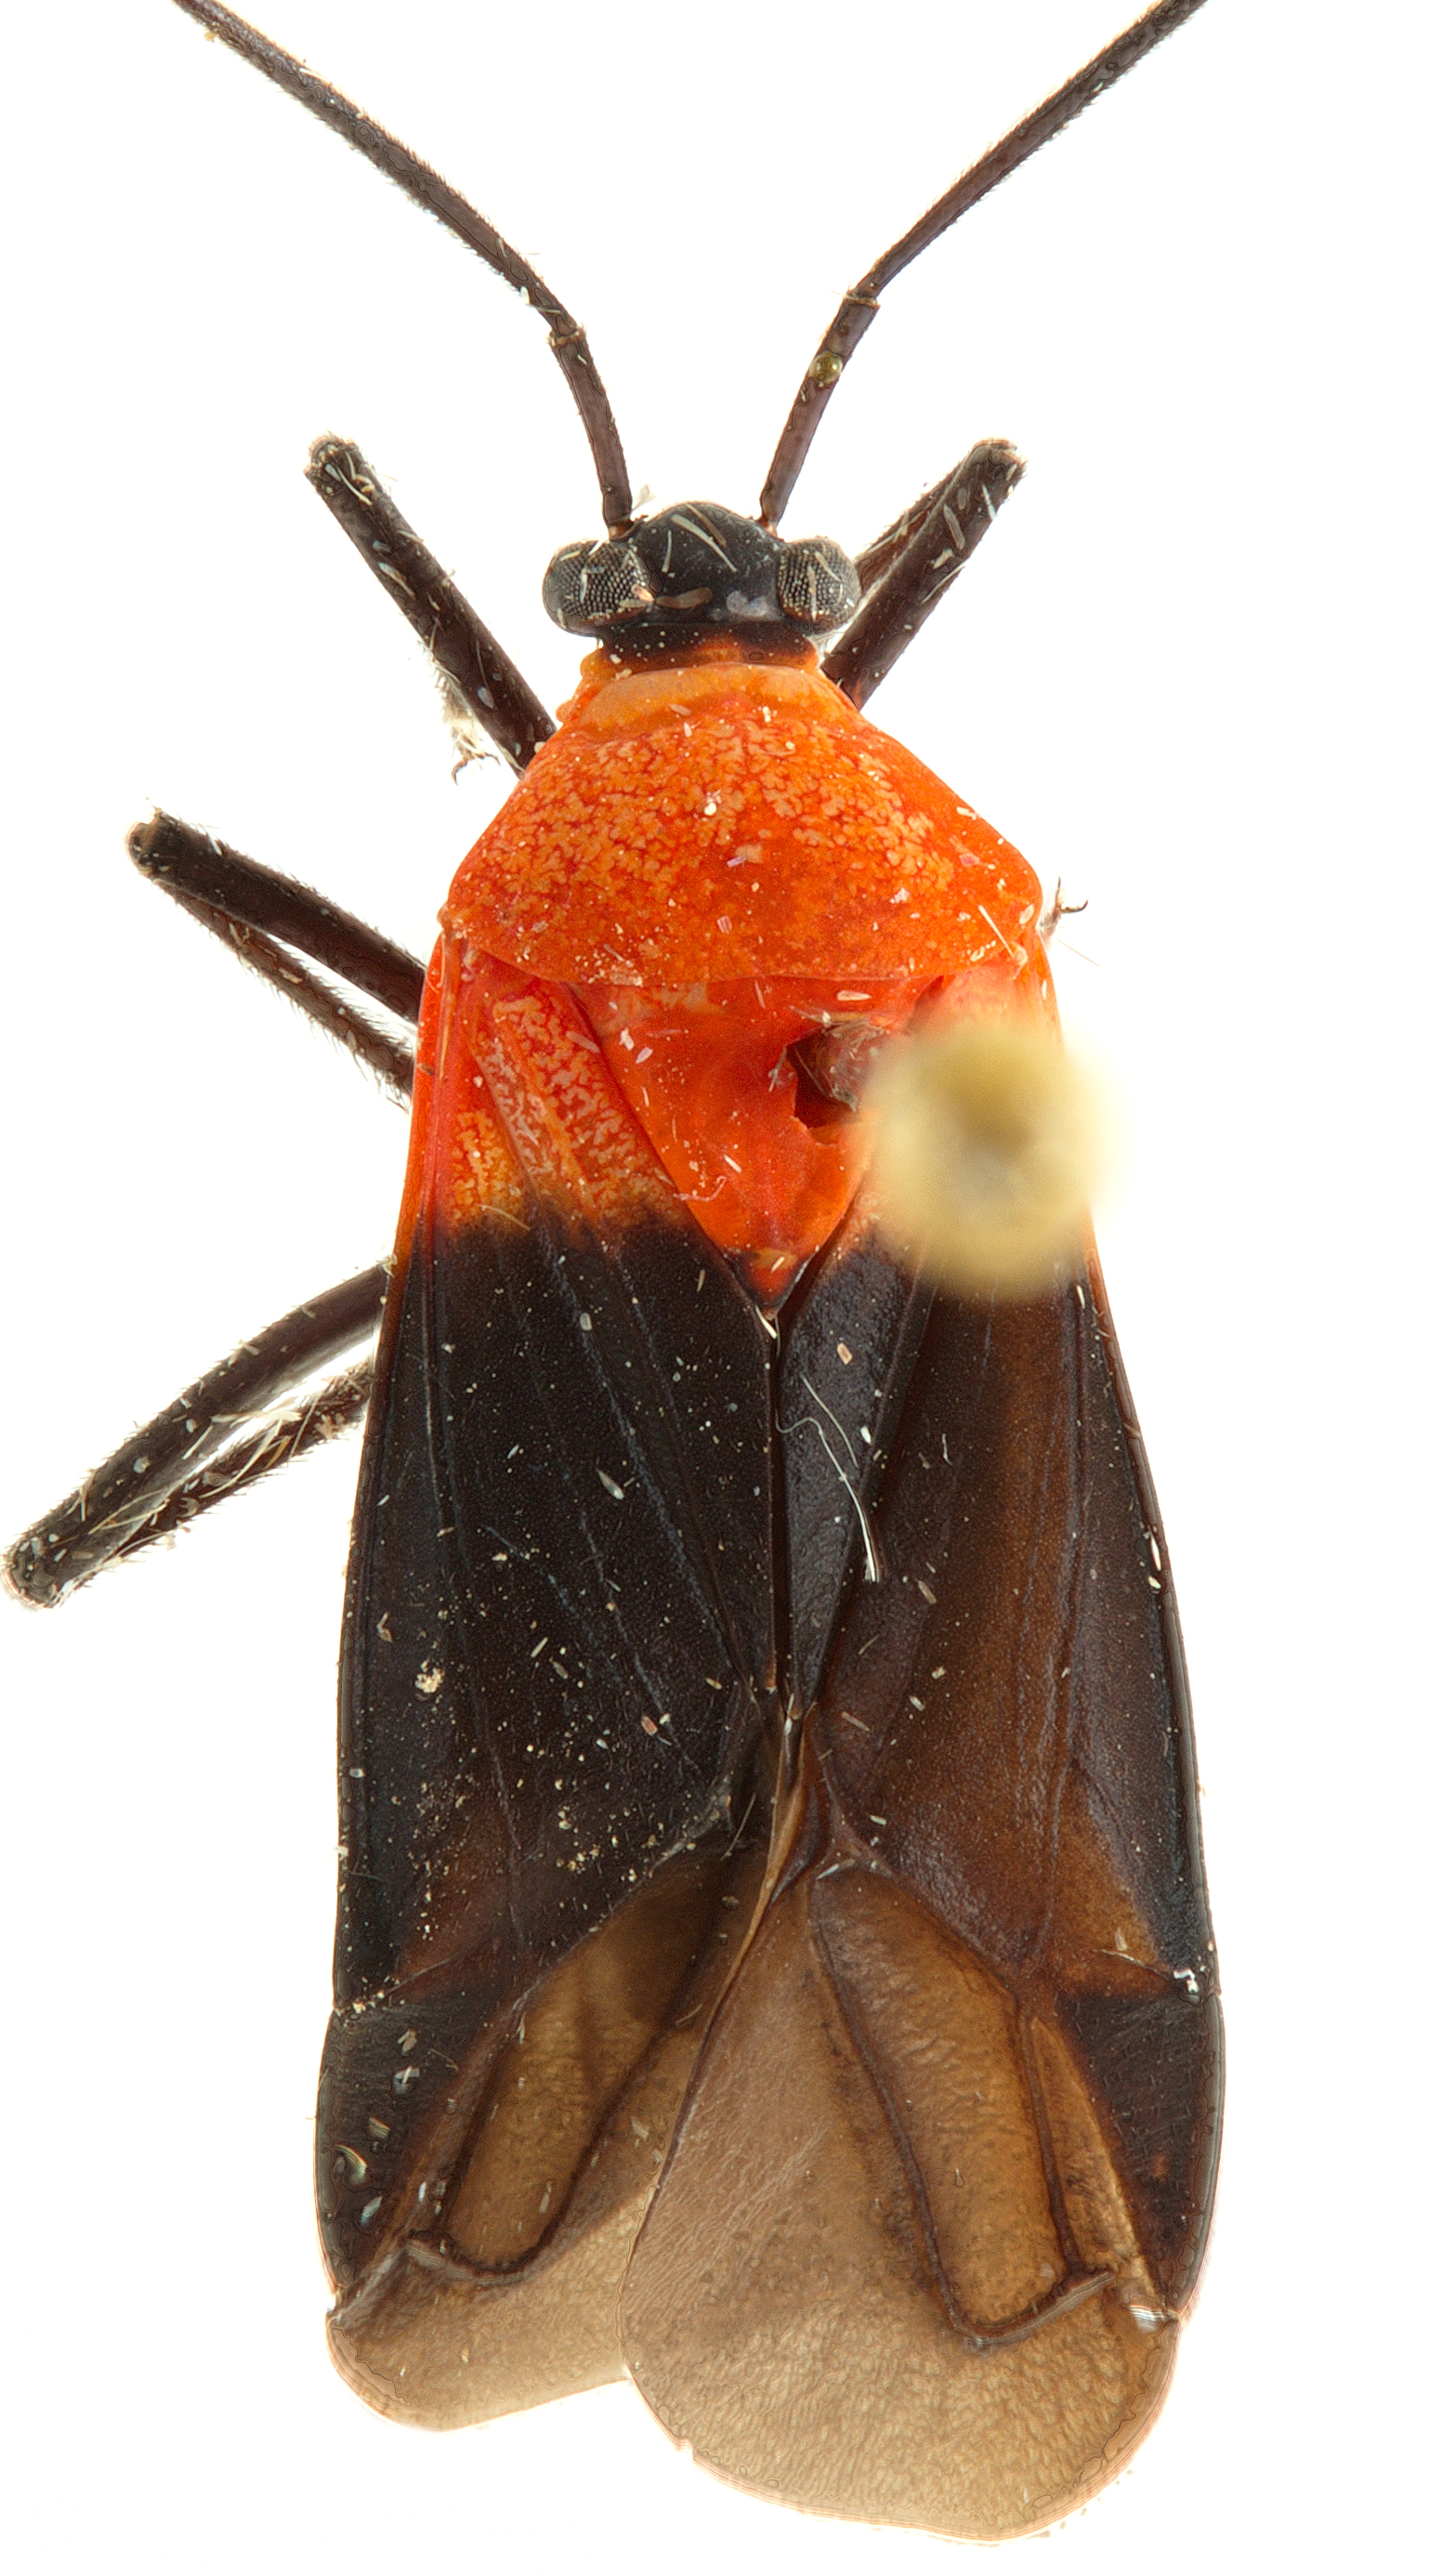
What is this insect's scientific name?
Platytylus bicolor
